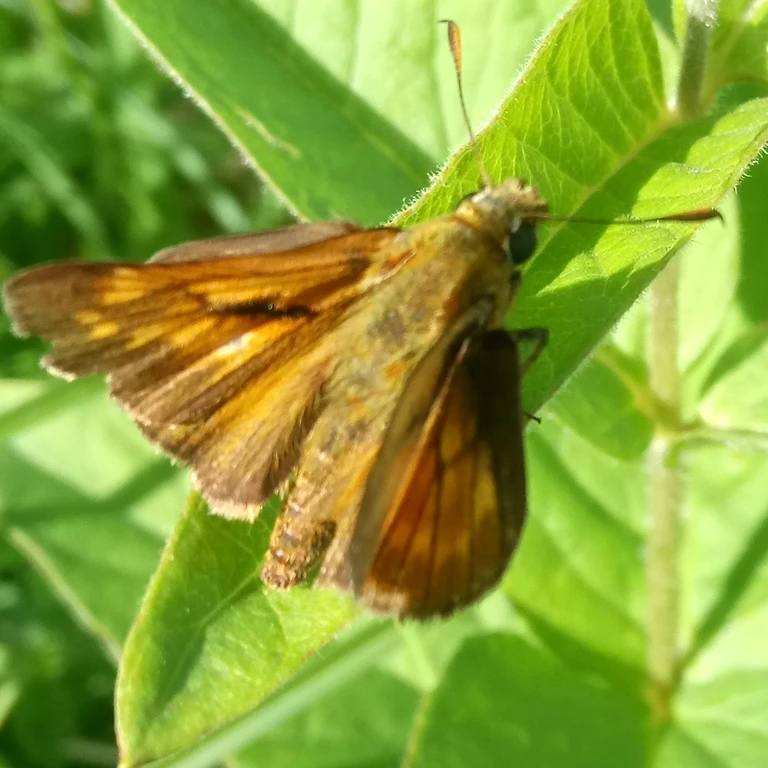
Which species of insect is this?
Ochlodes sylvanus (also Ochlodes venata)
